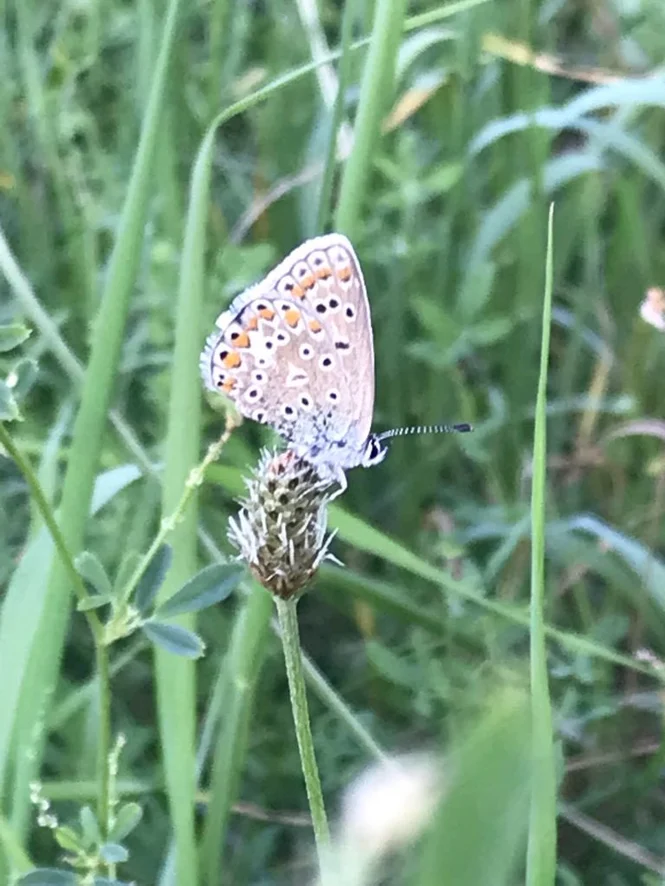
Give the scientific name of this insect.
Polyommatus icarus
